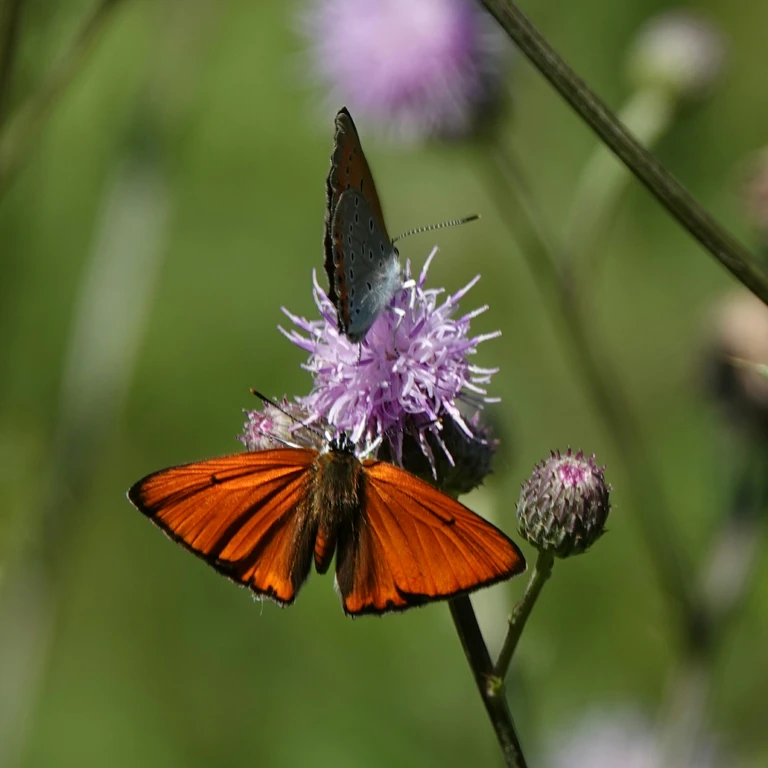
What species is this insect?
Lycaena dispar
